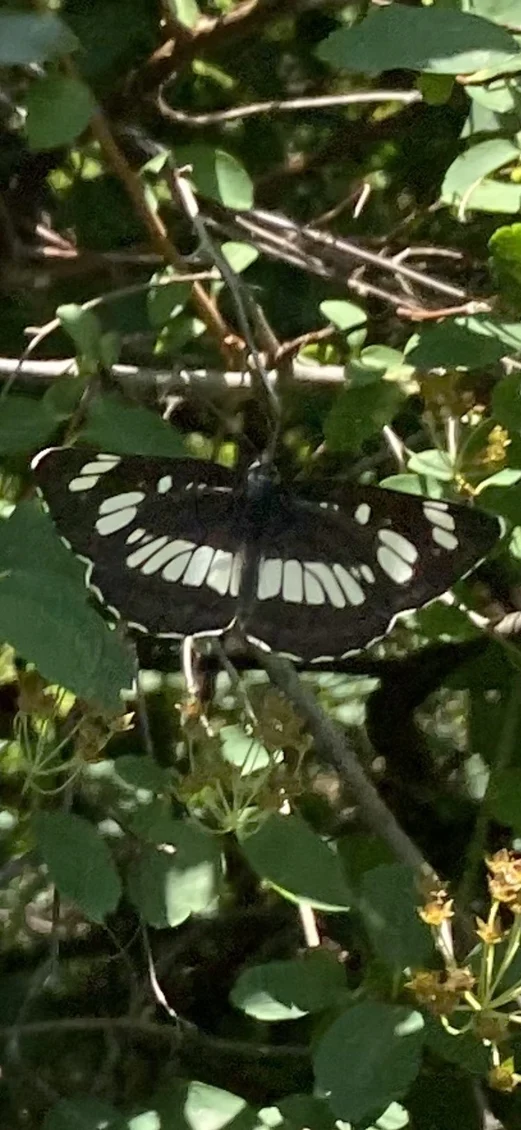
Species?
Neptis rivularis
